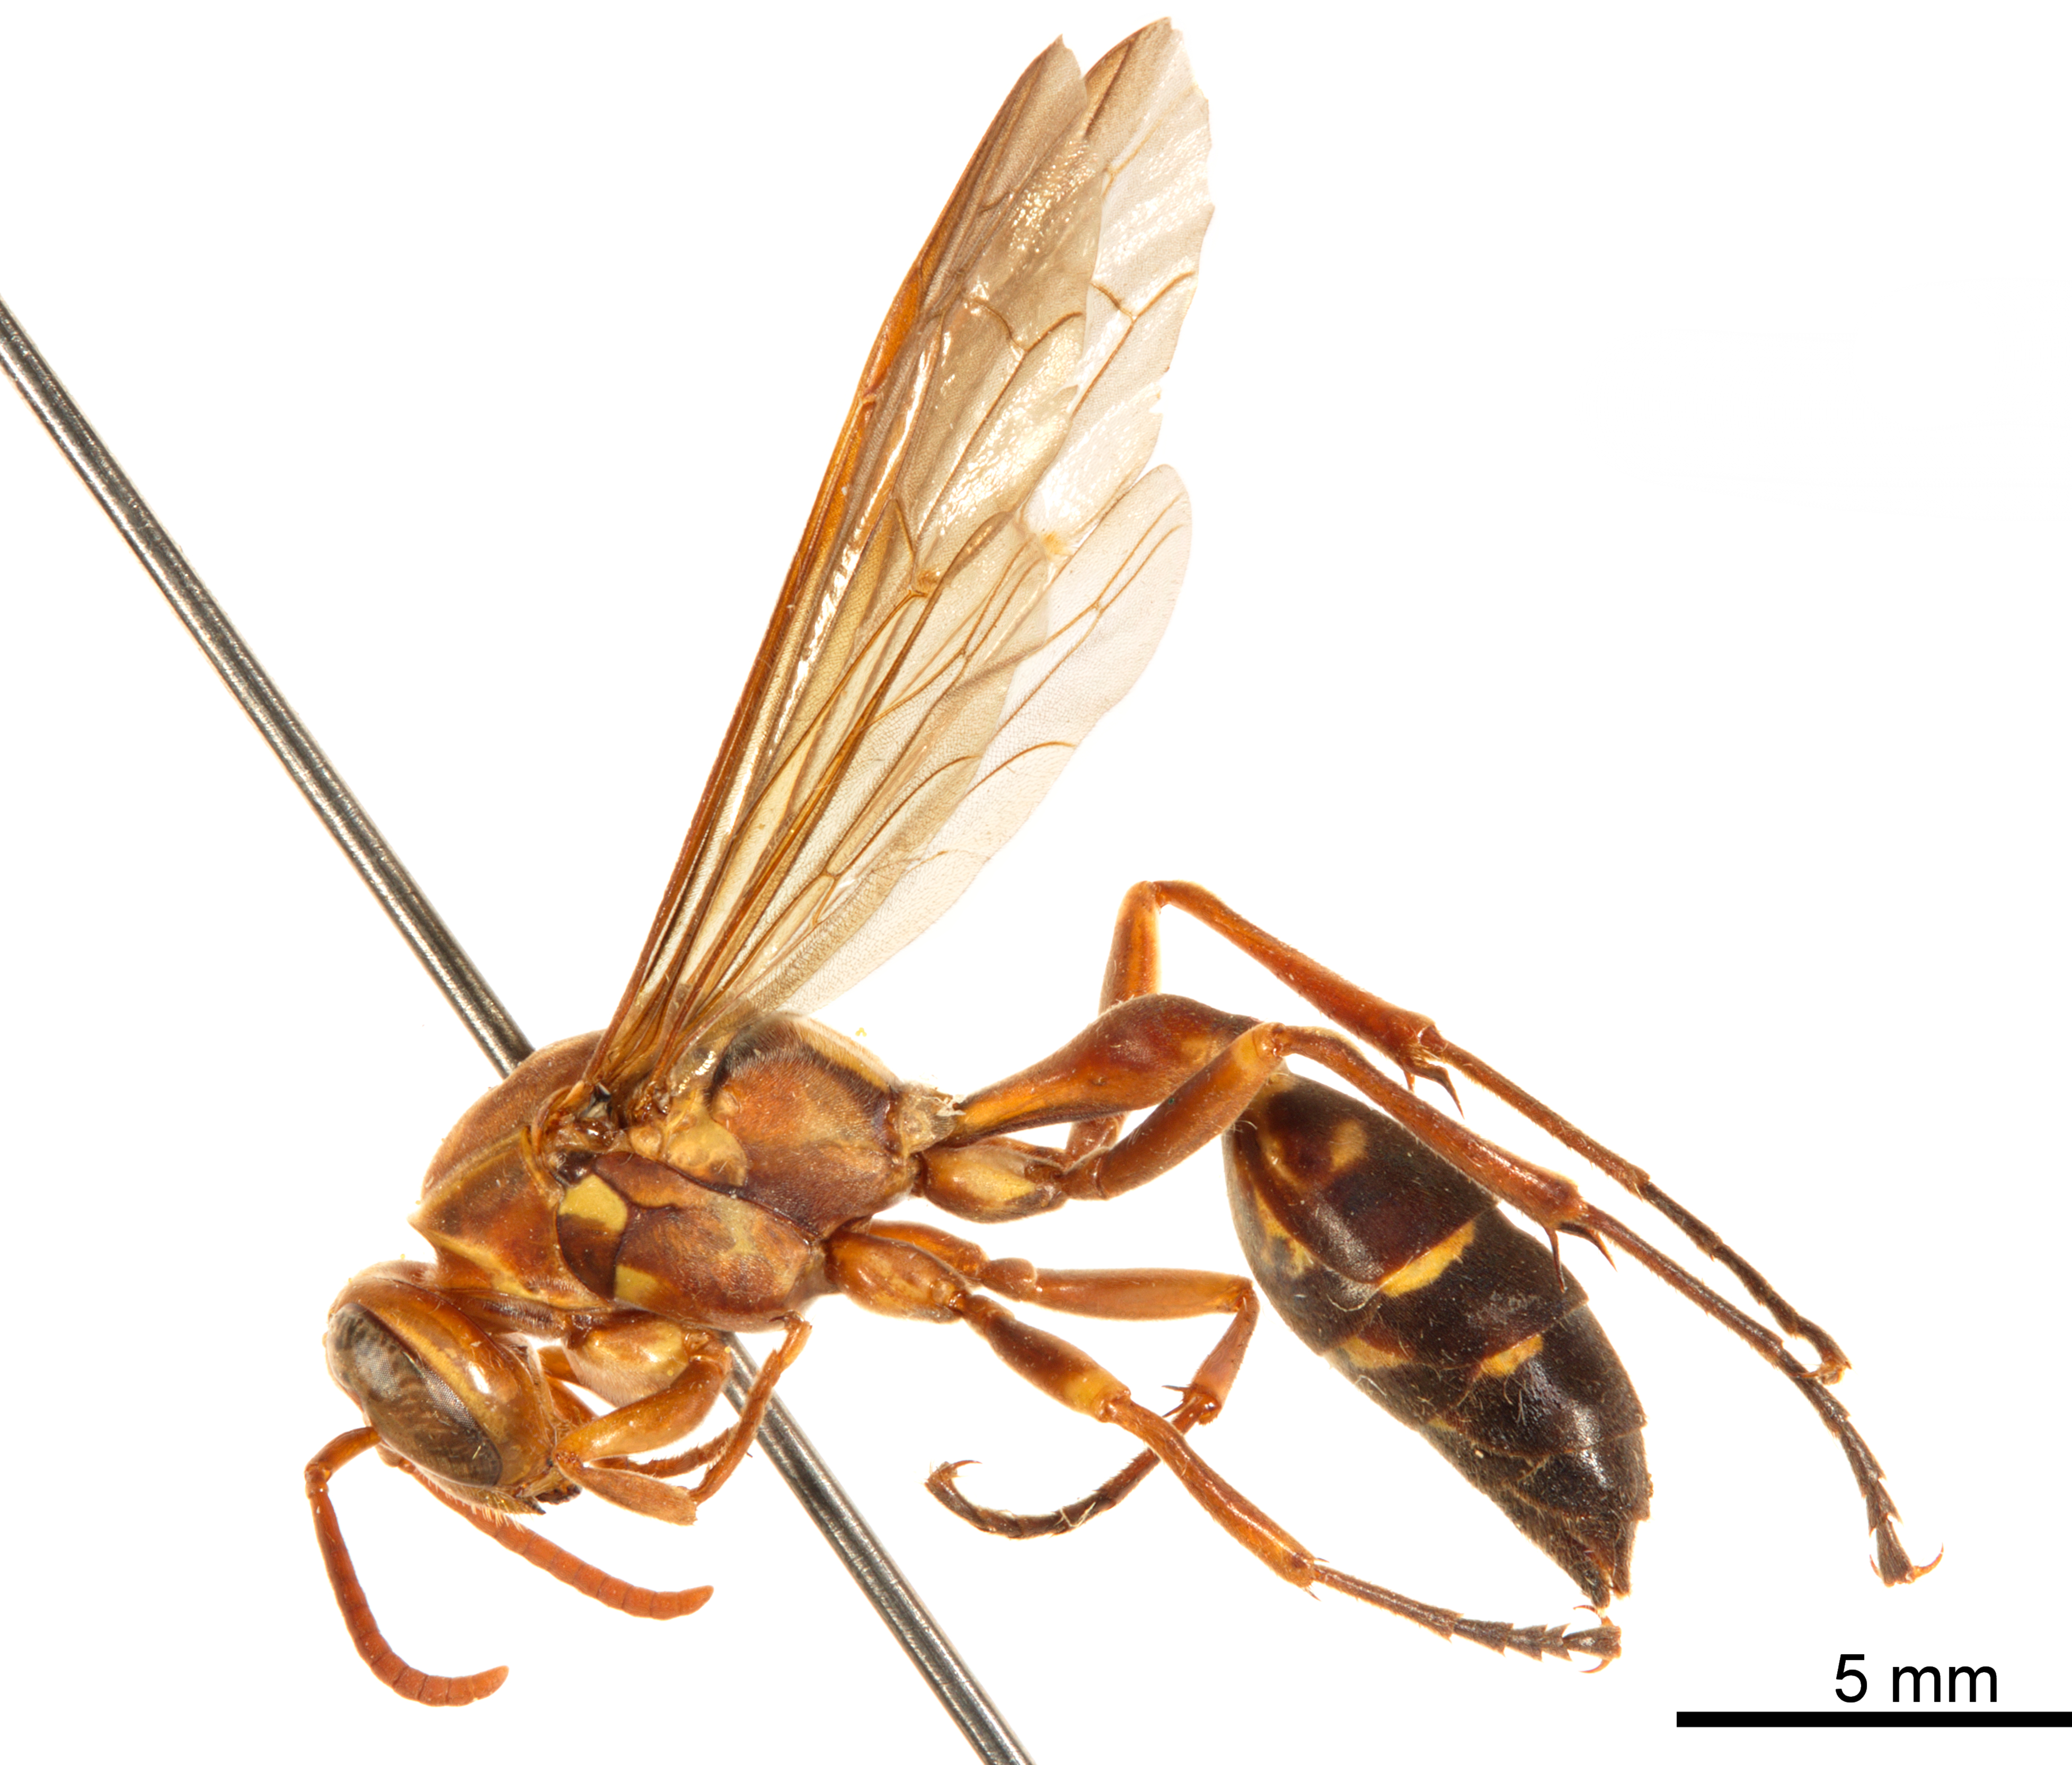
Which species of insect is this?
Parapolybia varia
